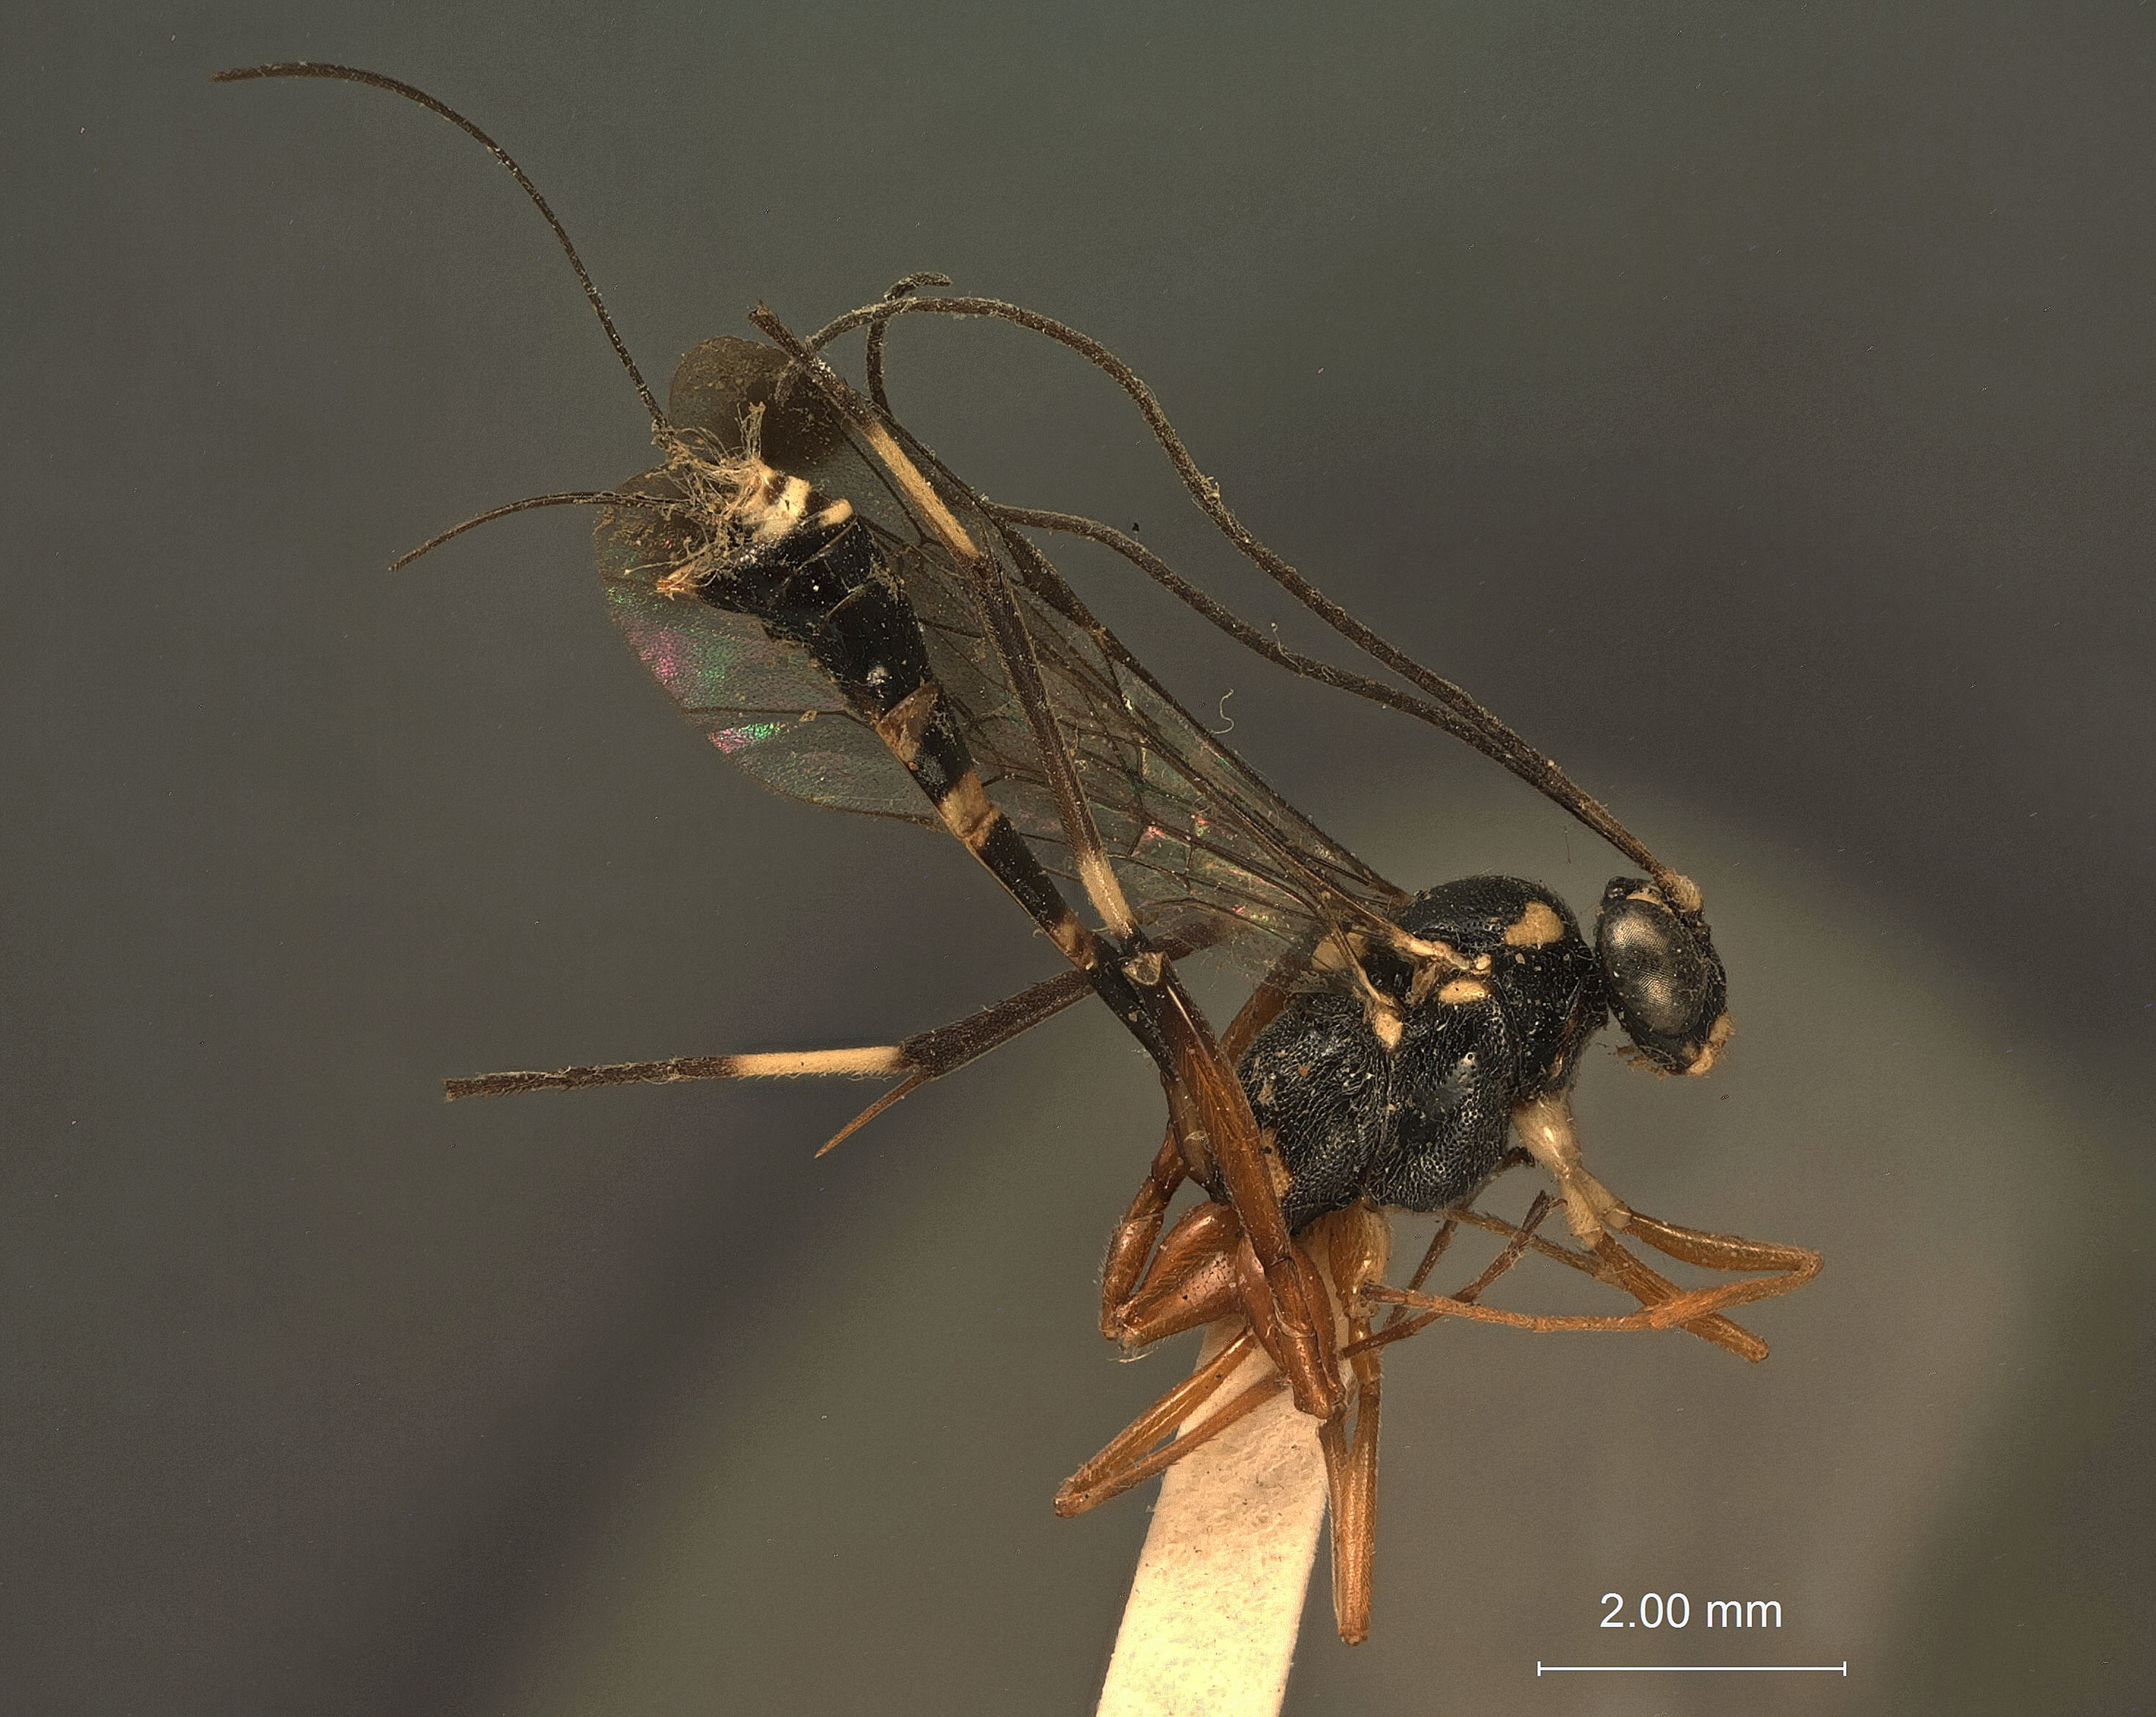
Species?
Leptobatopsis australiensis
